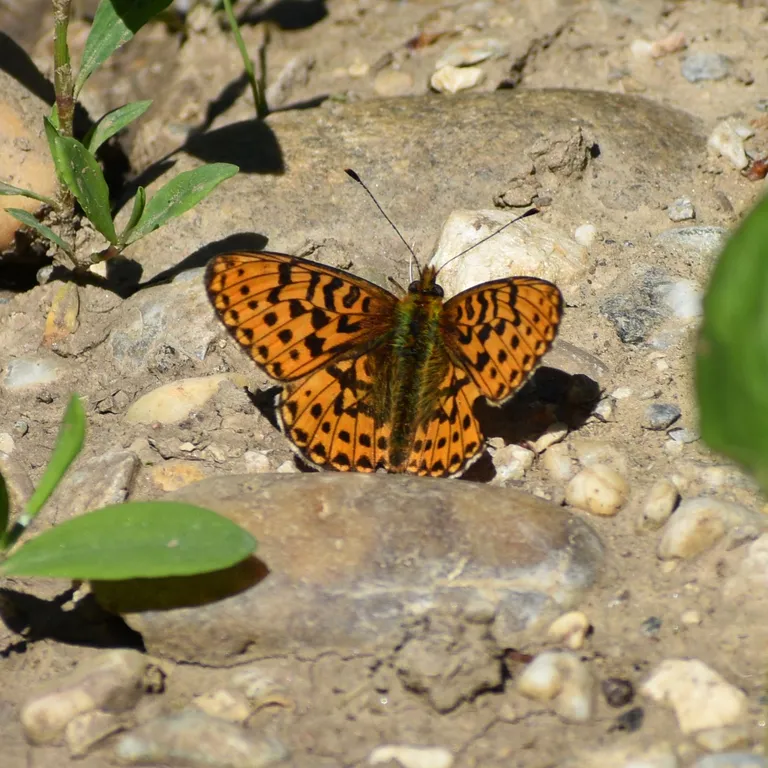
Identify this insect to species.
Boloria euphrosyne (also Clossiana euphrosyne)
